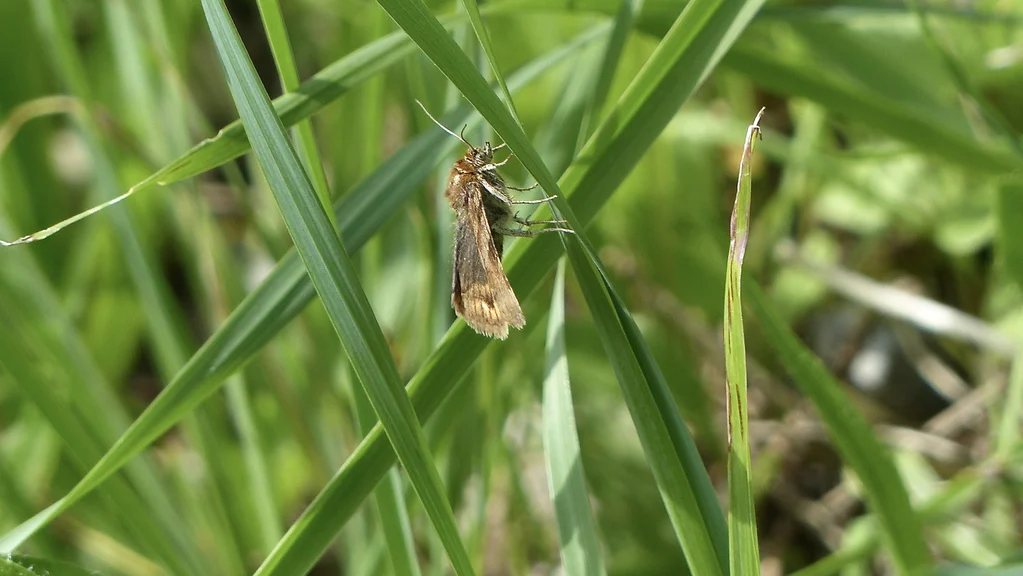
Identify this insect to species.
Euclidia glyphica
